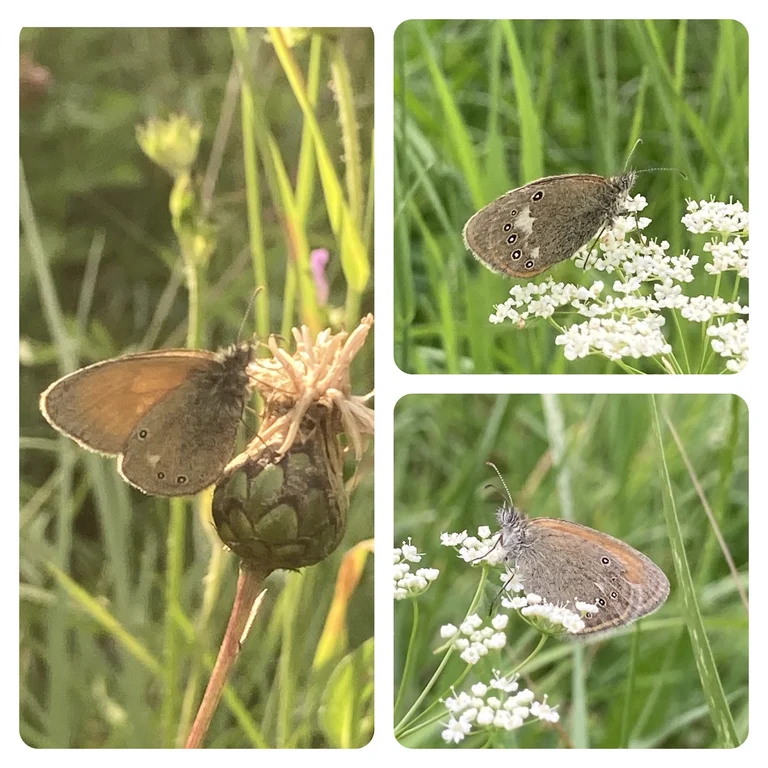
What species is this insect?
Coenonympha glycerion (also Coenonympha iphis)
